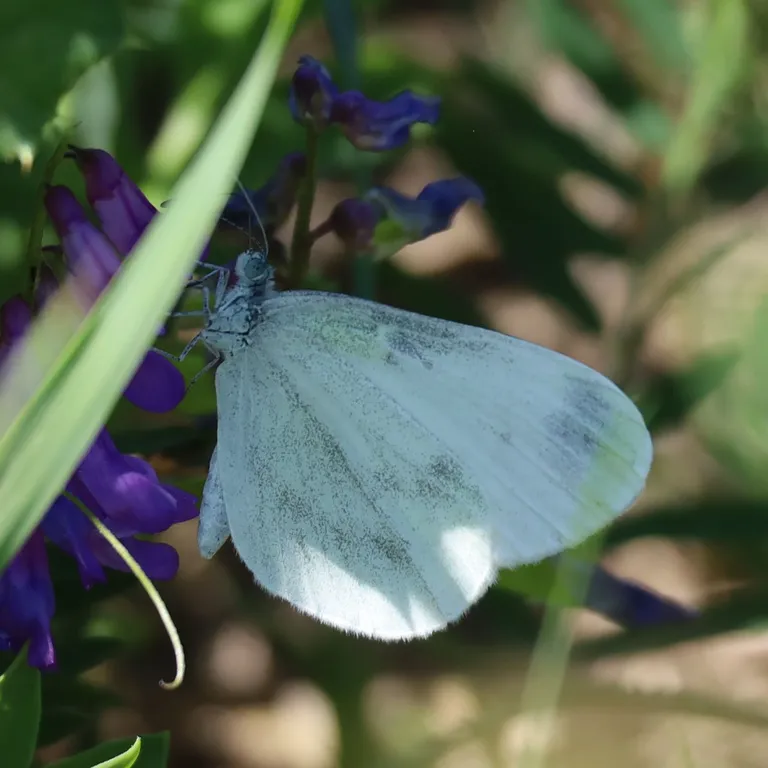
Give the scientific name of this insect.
Leptidea sinapis/juvernica
